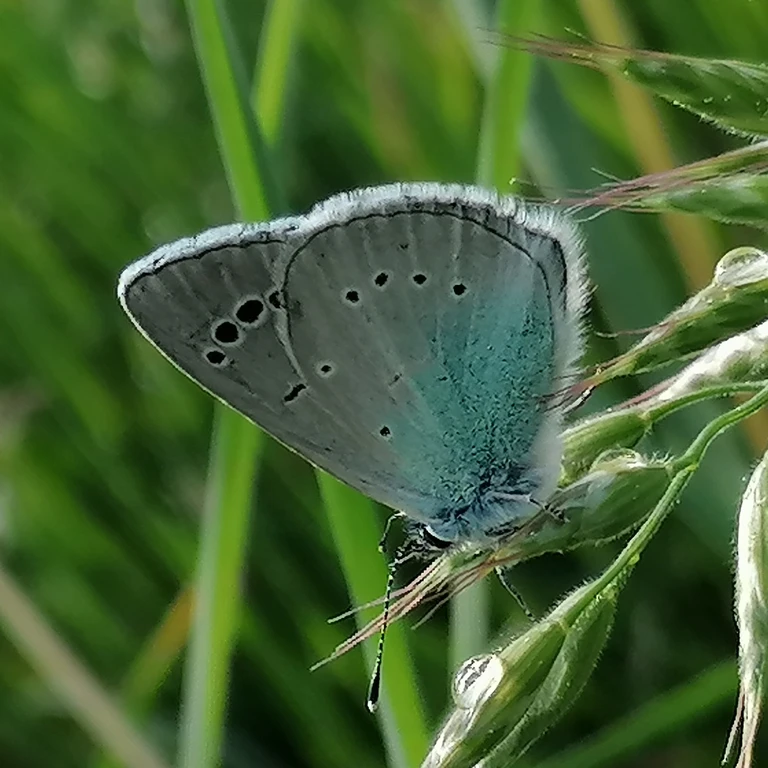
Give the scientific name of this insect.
Glaucopsyche alexis
